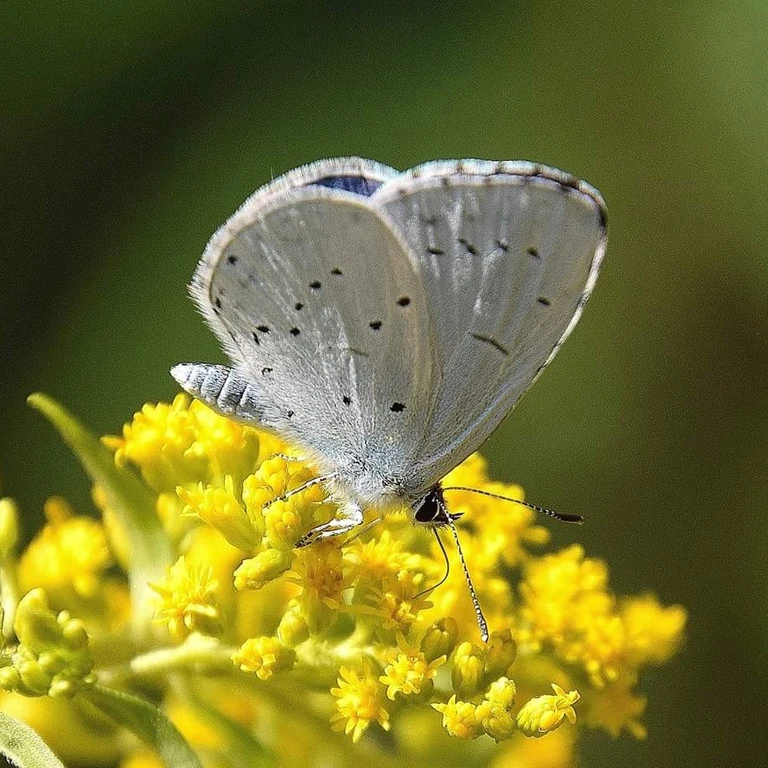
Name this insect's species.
Celastrina argiolus
